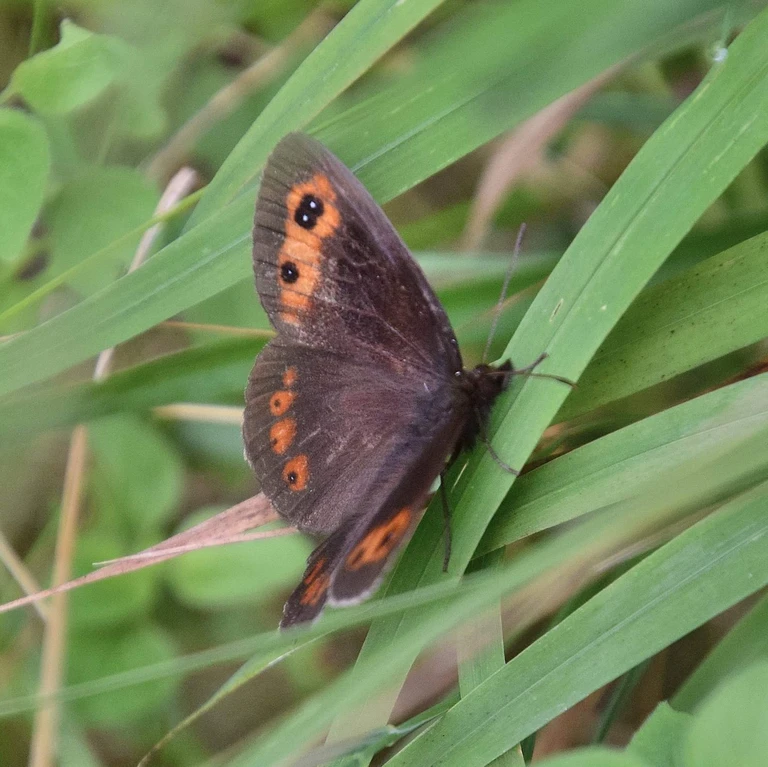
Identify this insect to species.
Erebia aethiops
